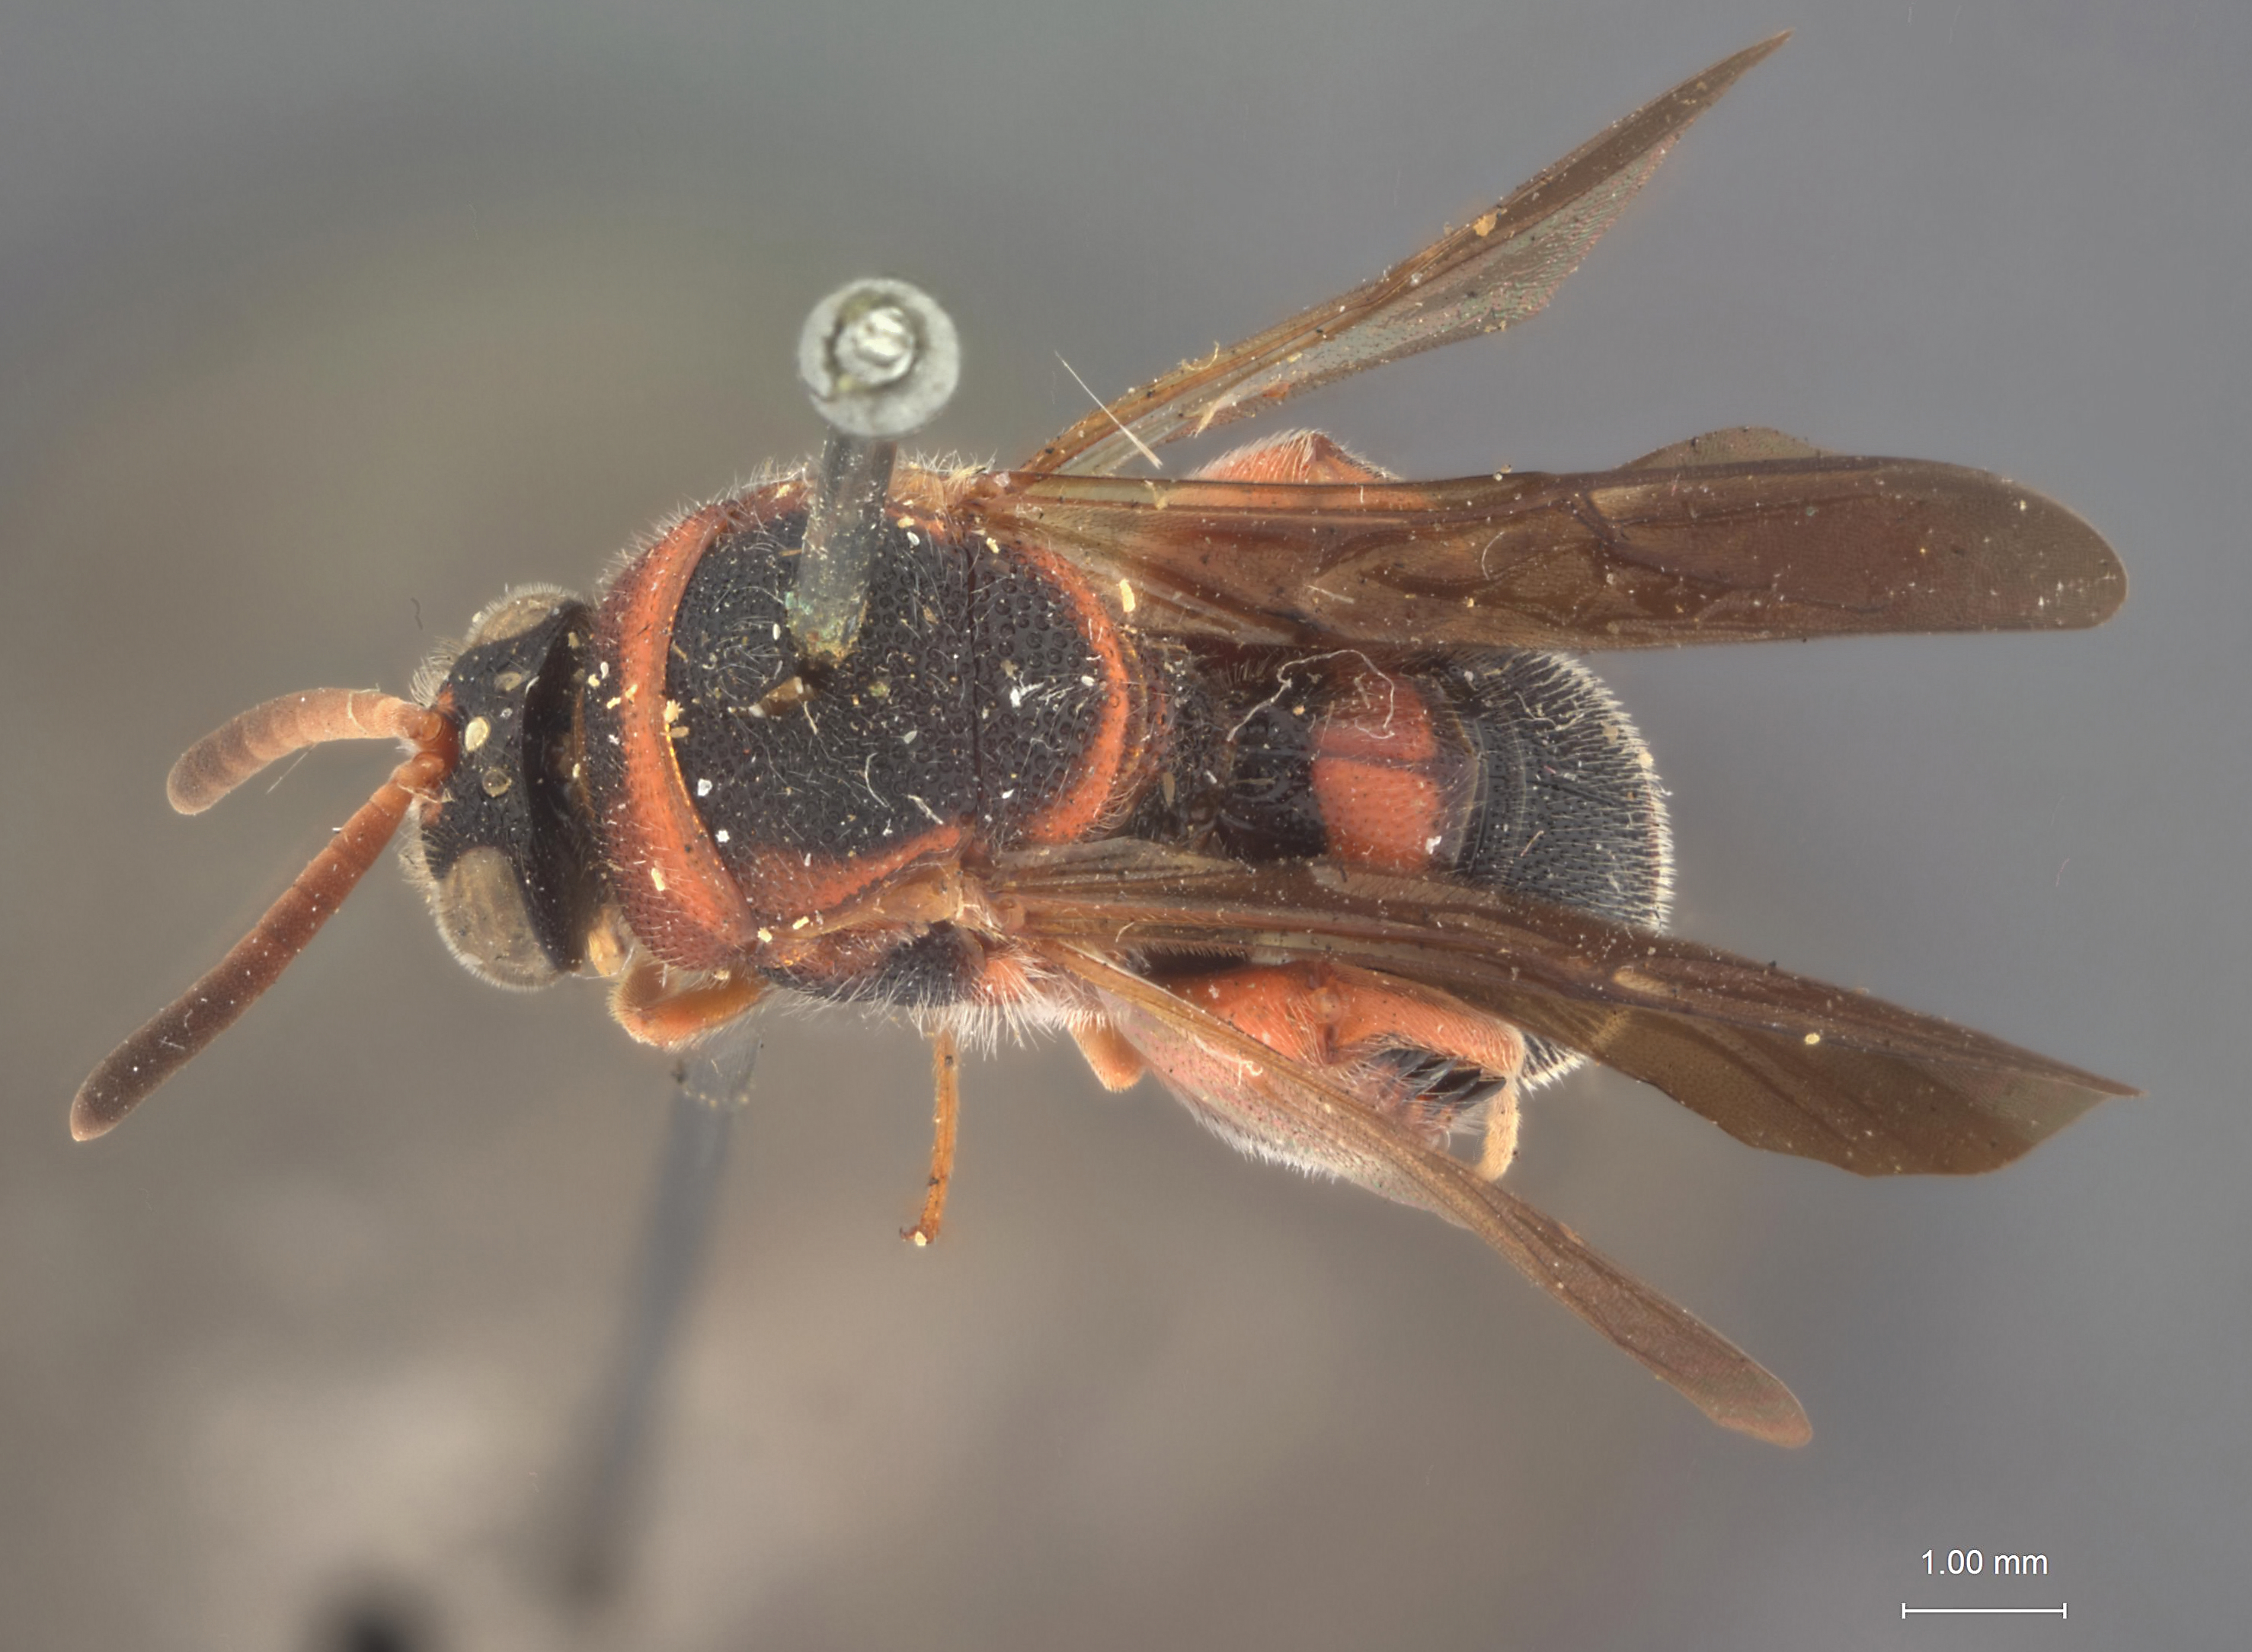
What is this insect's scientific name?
Leucospis slossonae
